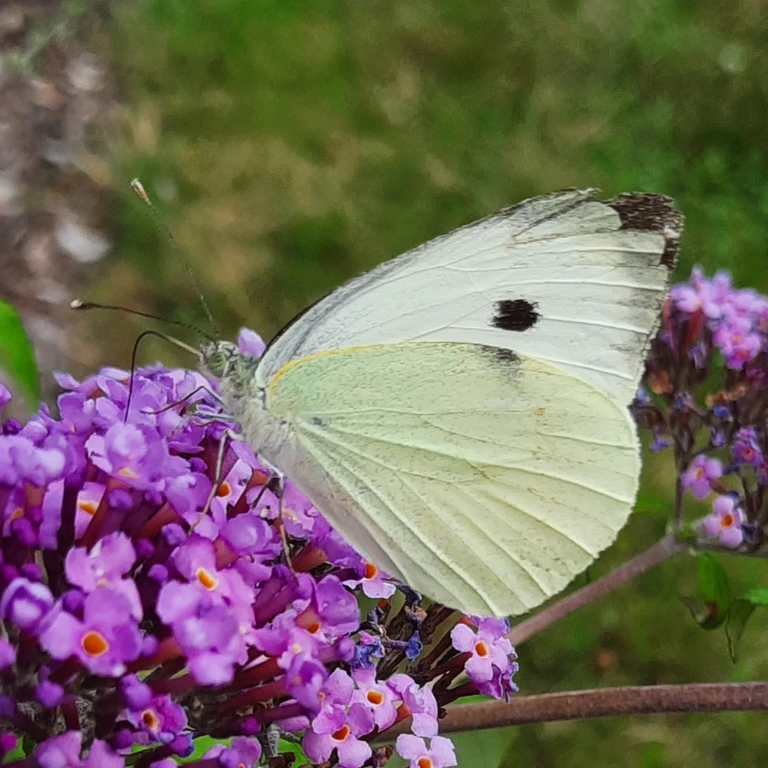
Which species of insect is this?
Pieris brassicae
